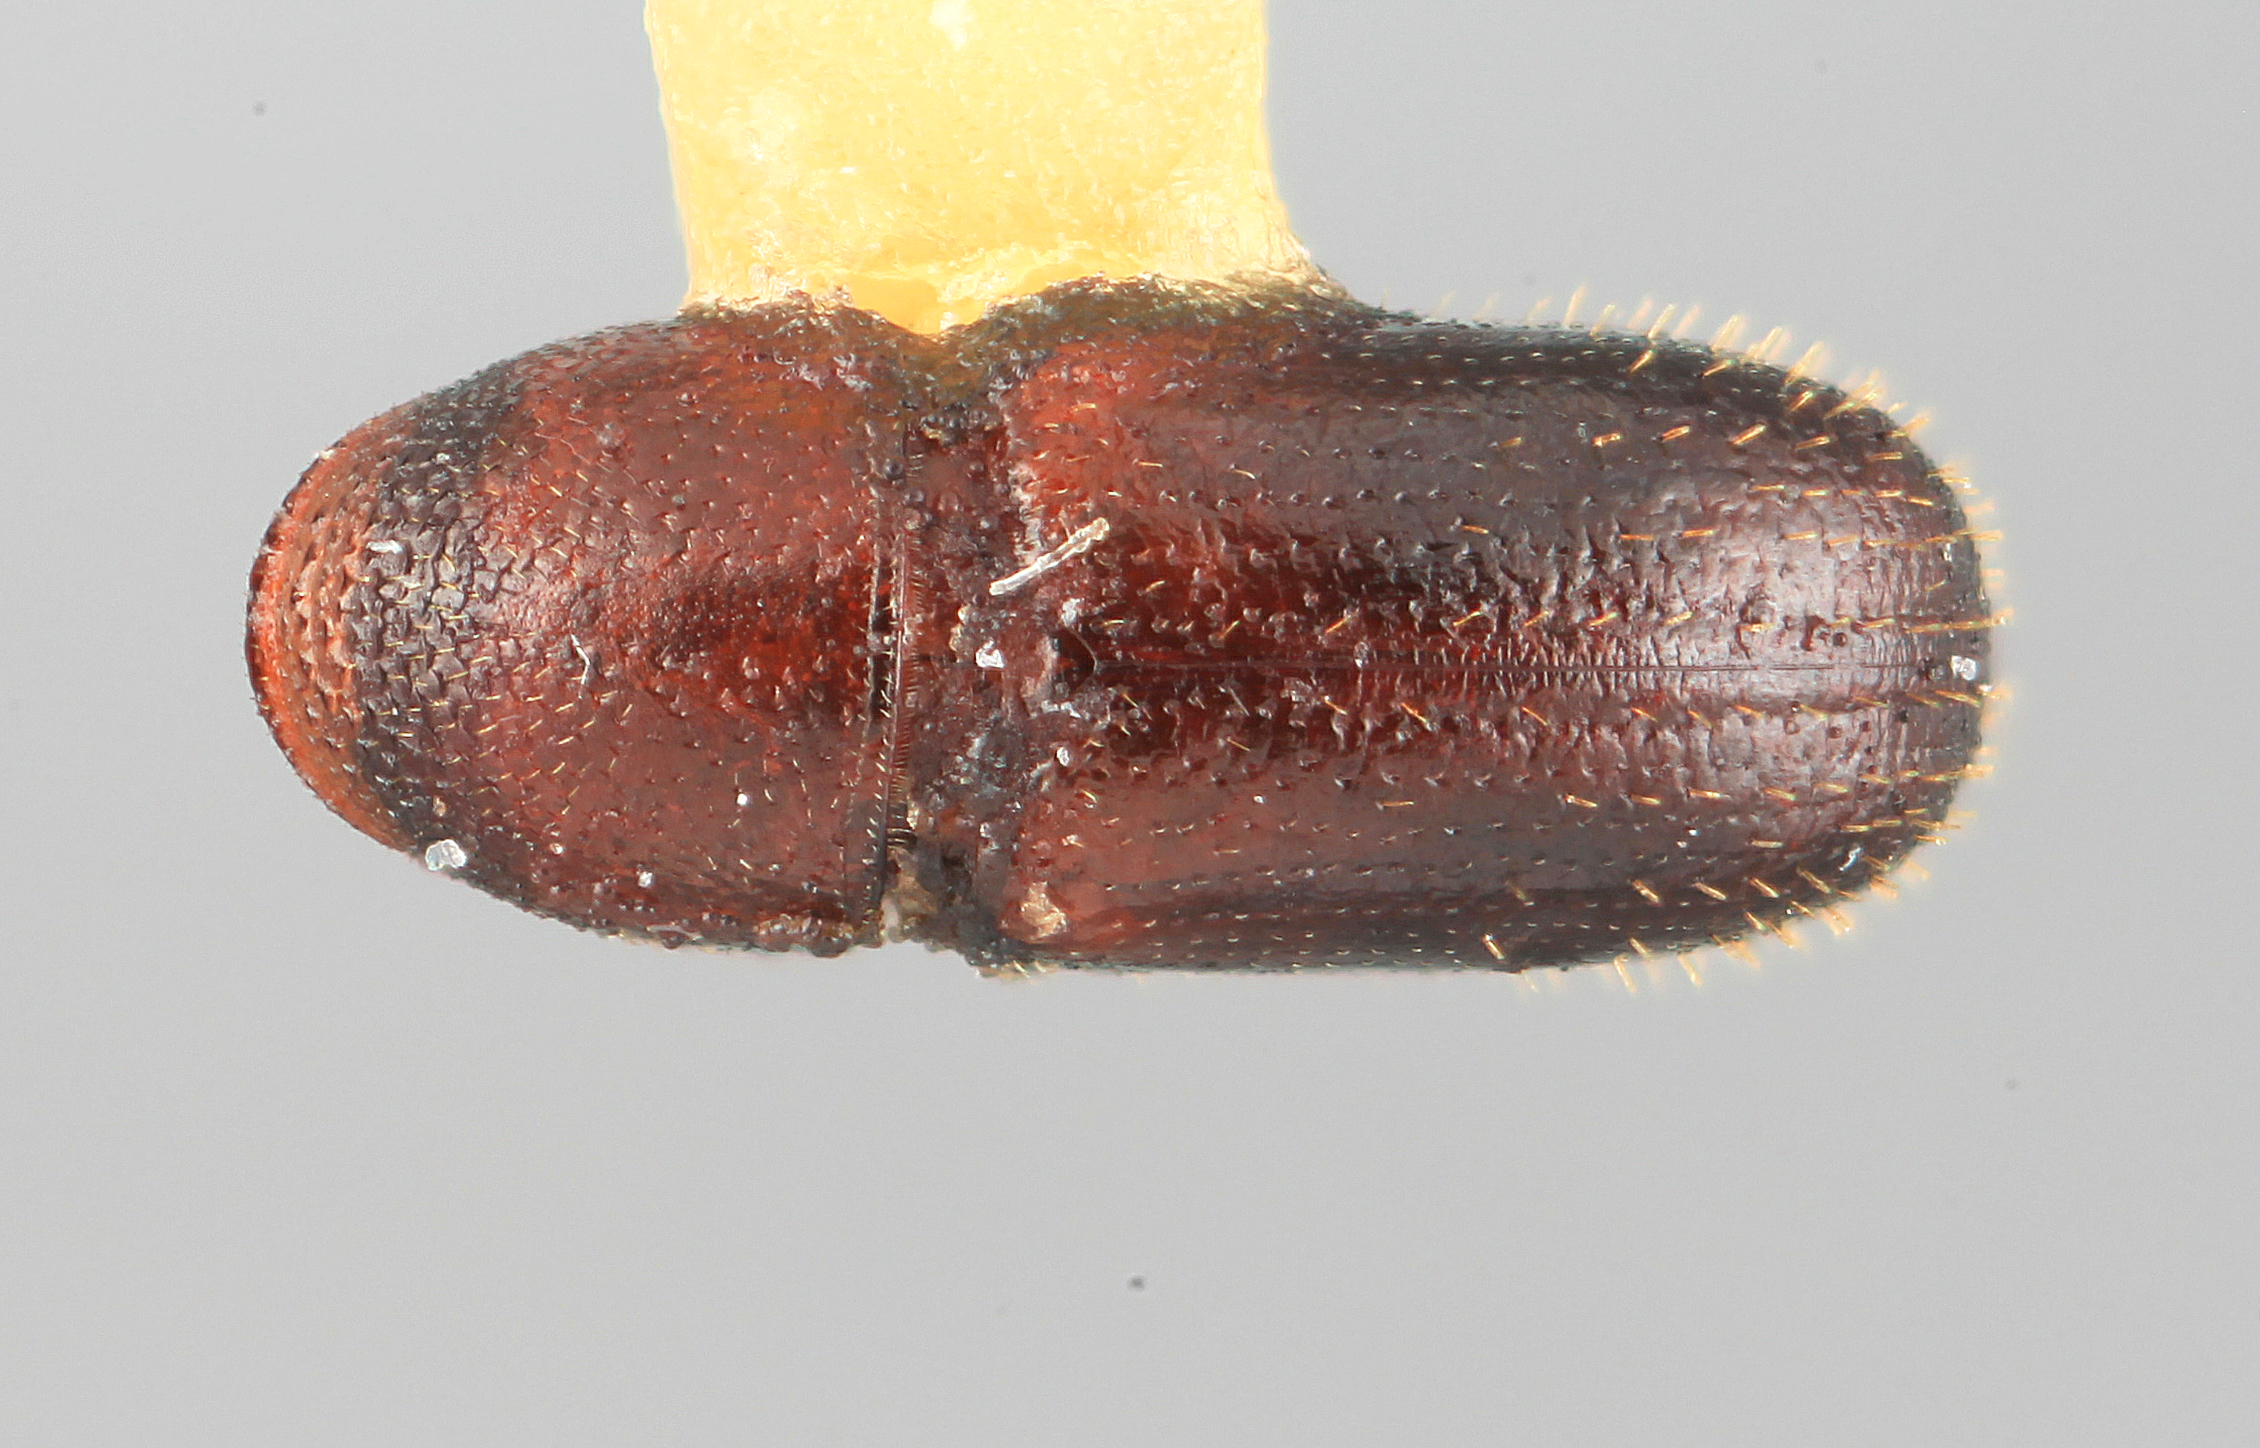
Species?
Araptus uruguayensis
